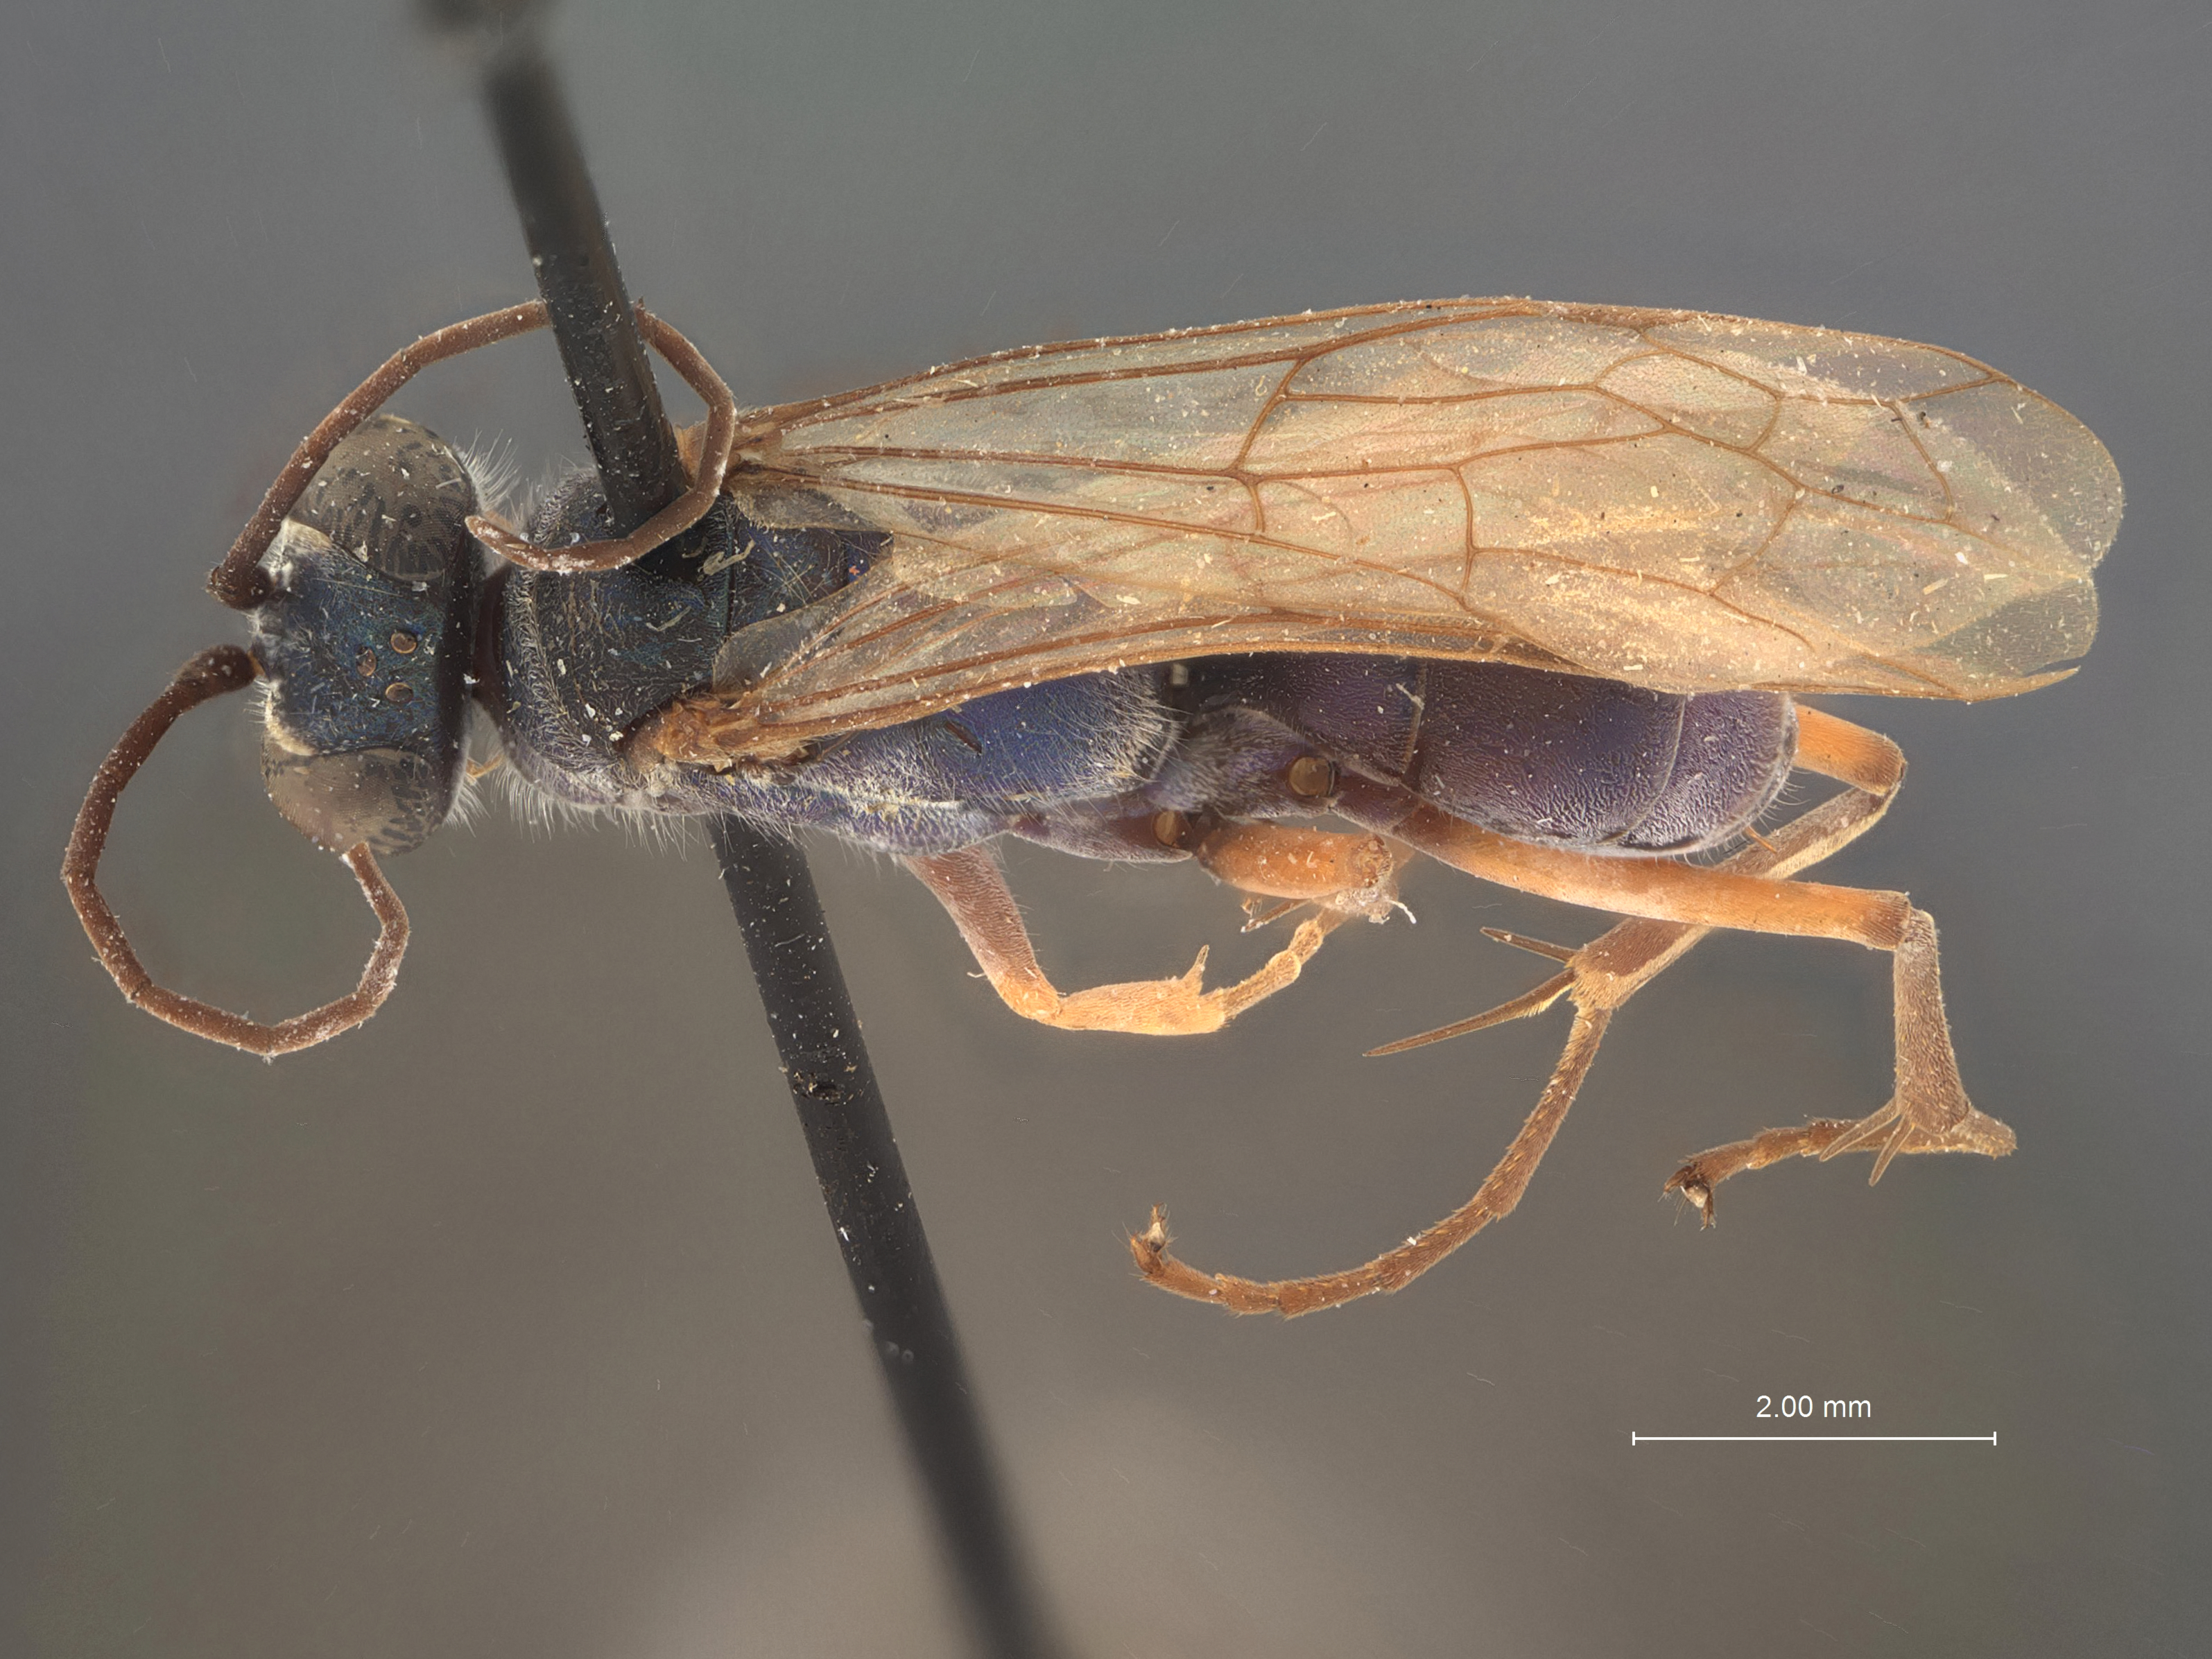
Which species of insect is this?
Auplopus violaceus
